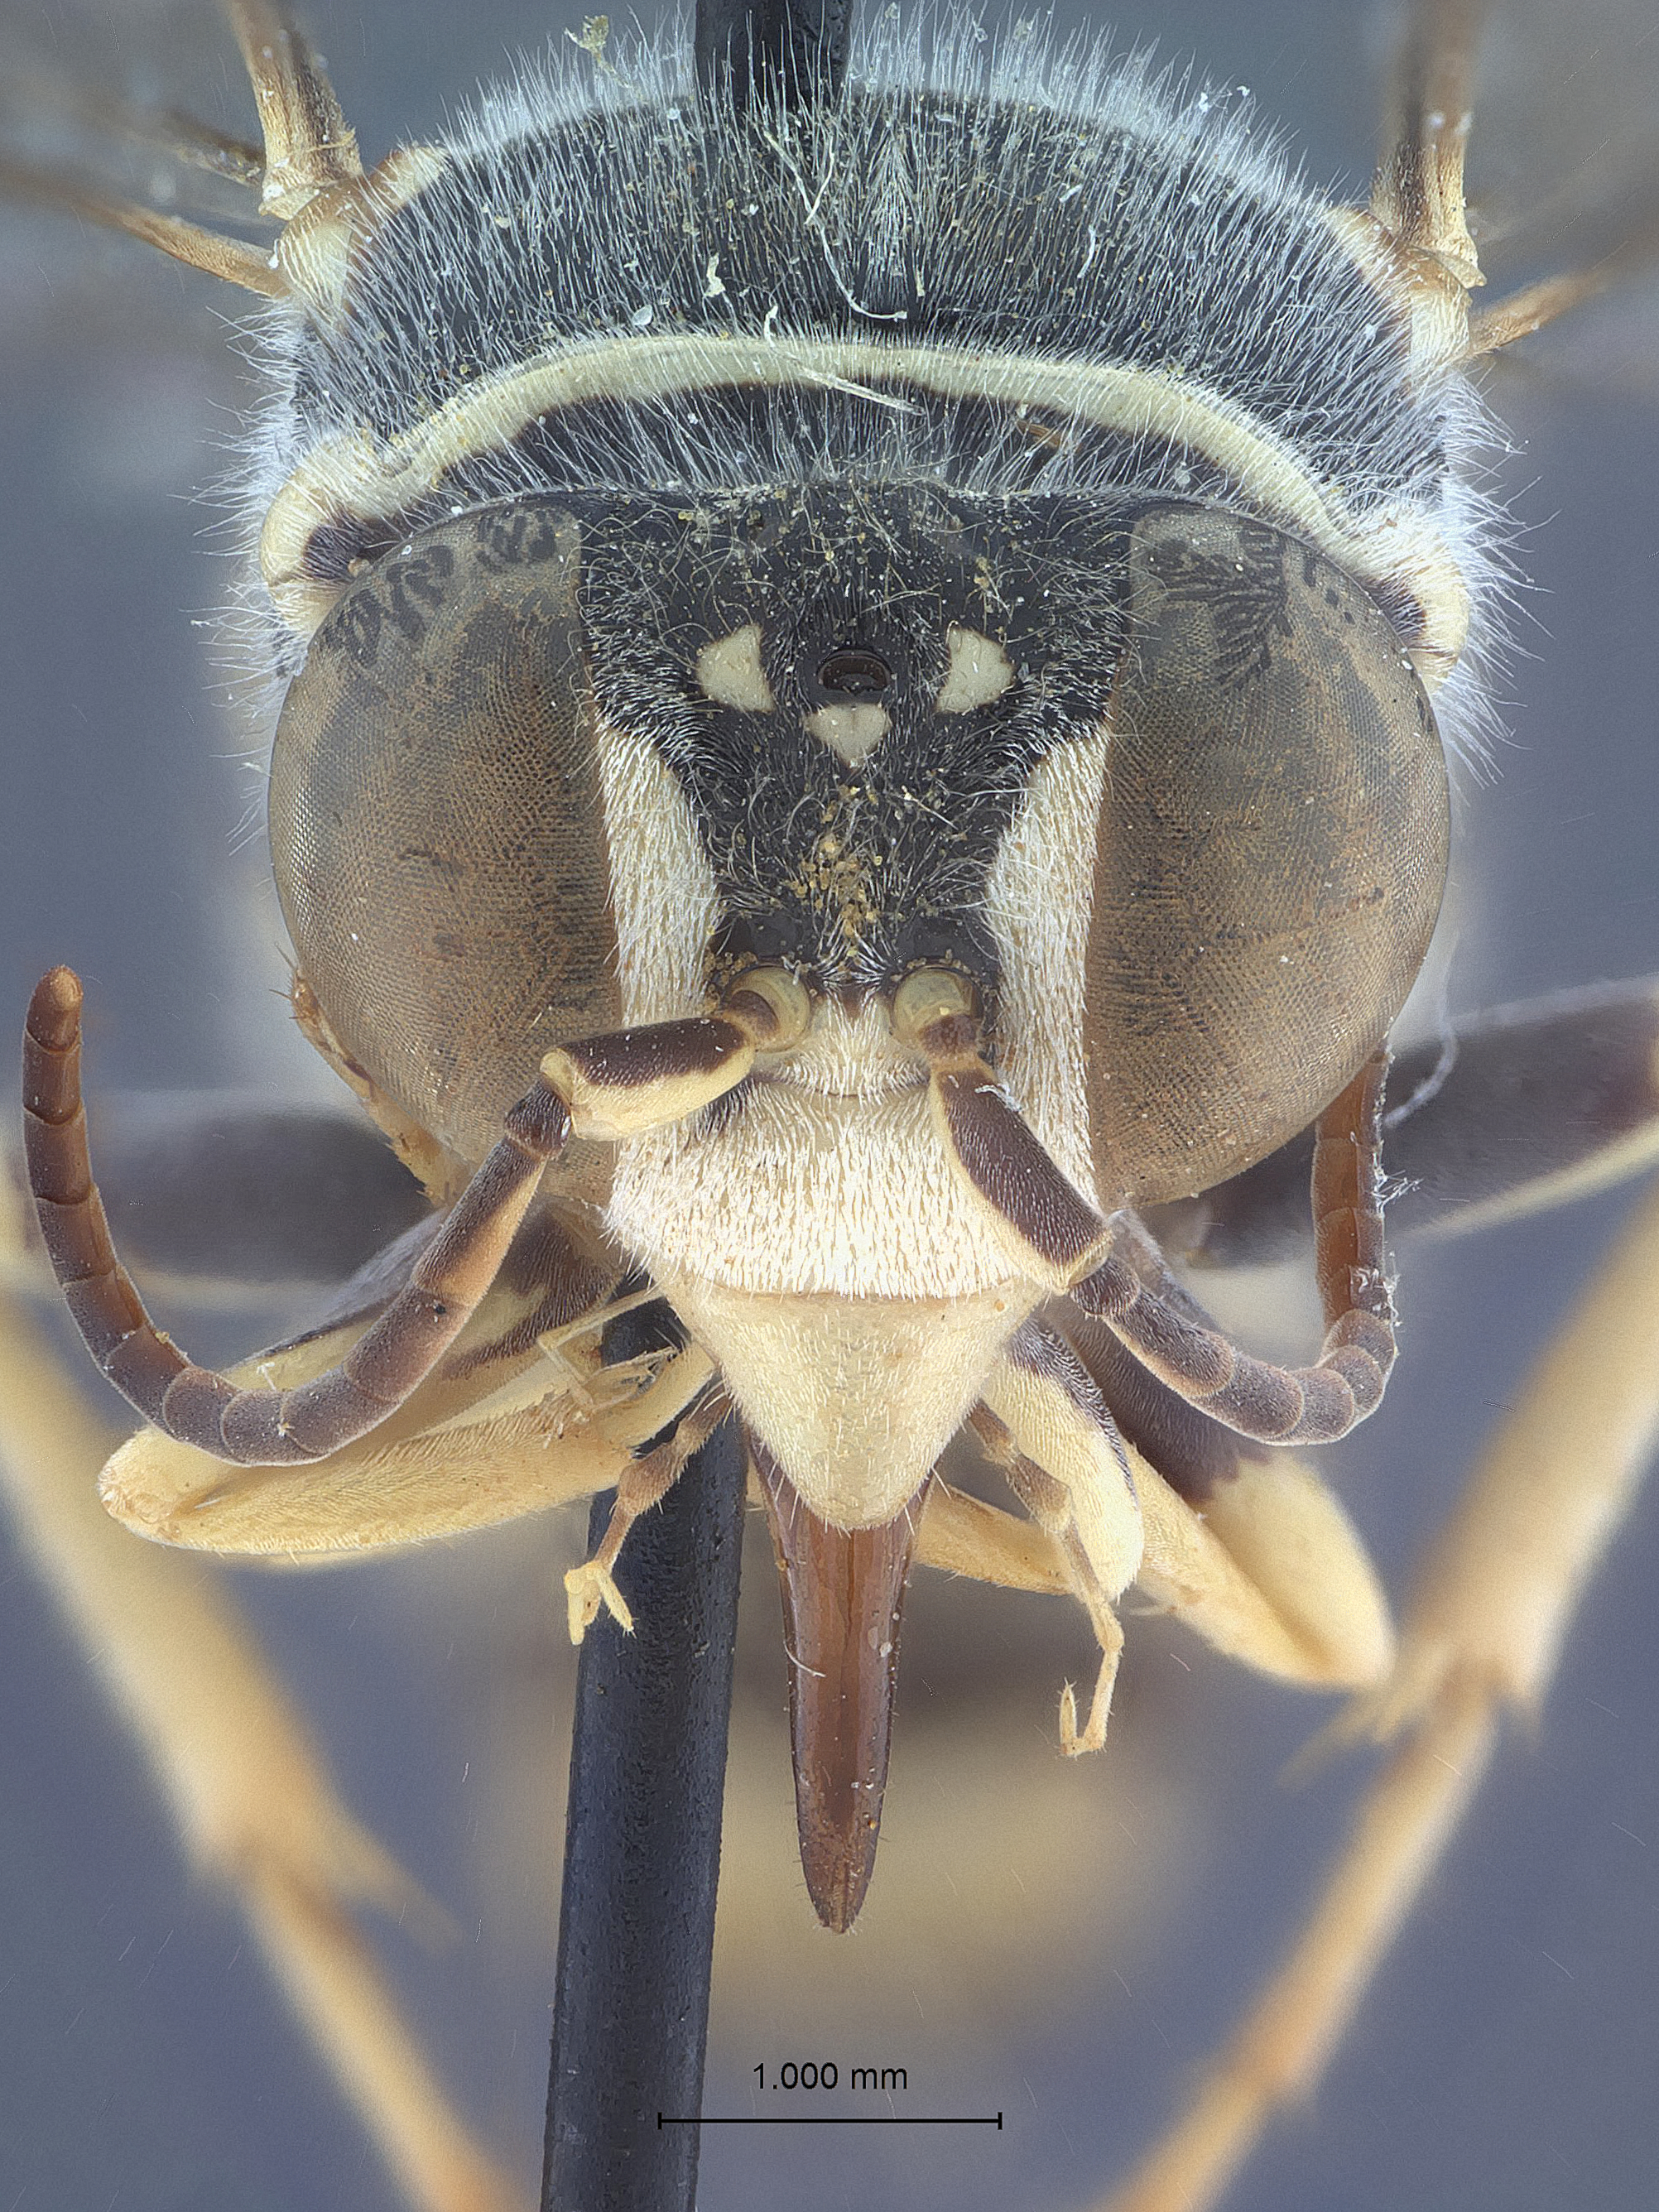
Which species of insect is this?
Microstictia rufescens
